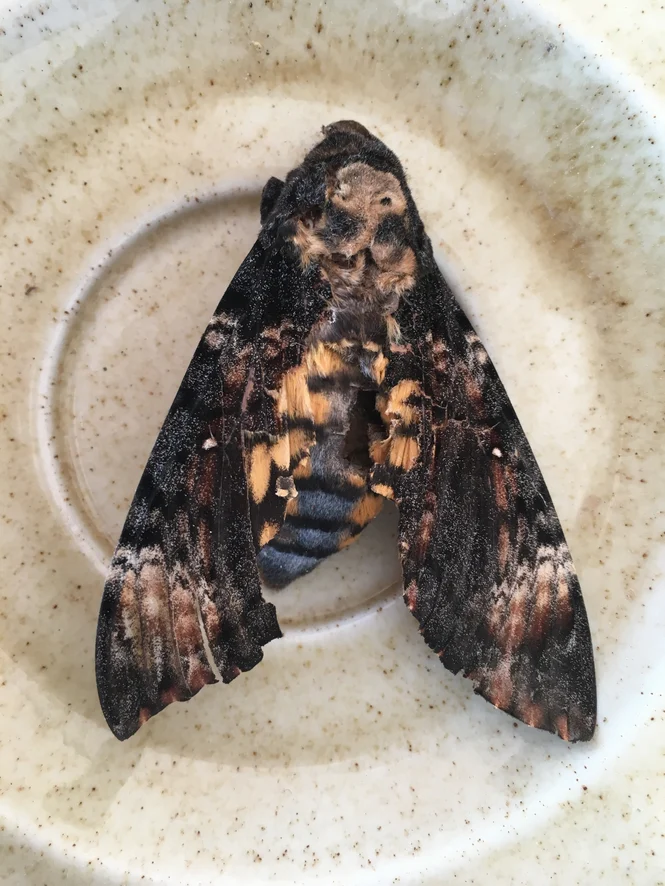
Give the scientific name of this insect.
Acherontia atropos
